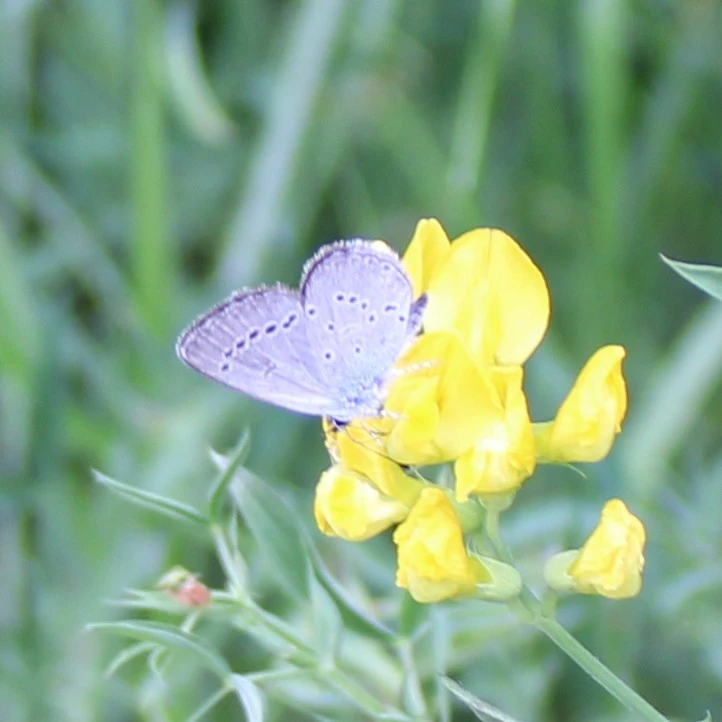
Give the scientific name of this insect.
Cupido minimus
